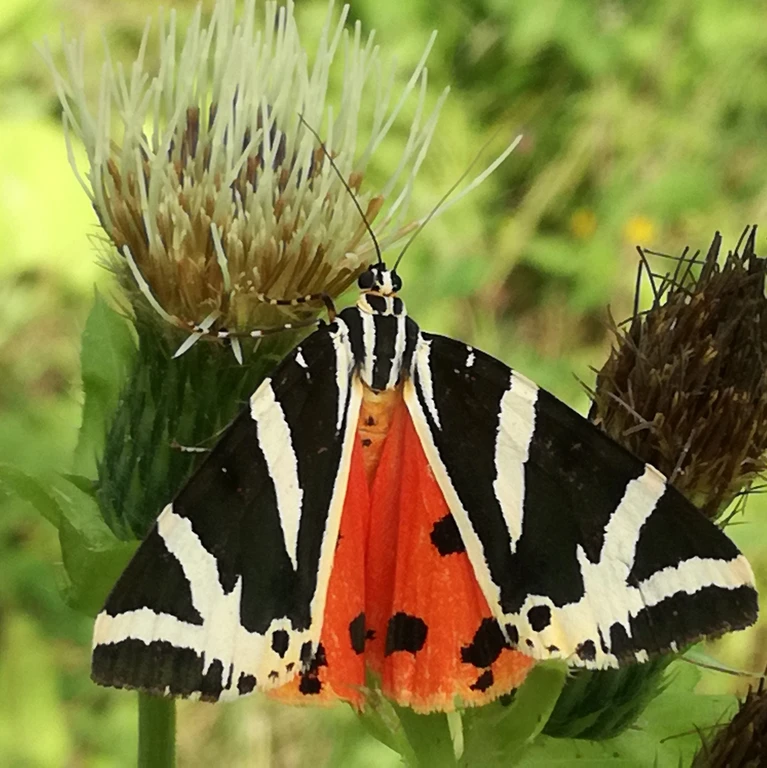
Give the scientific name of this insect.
Euplagia quadripunctaria
